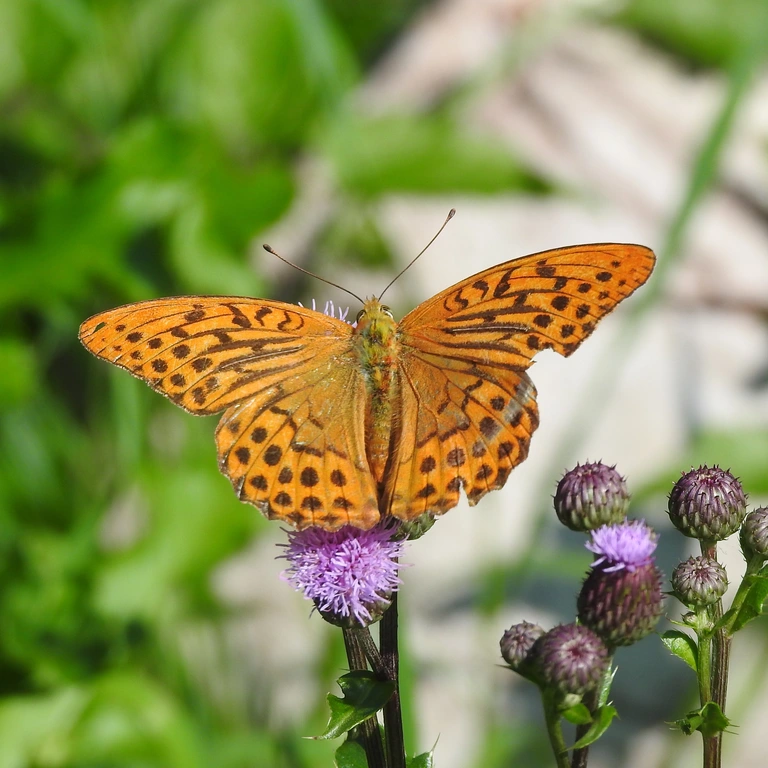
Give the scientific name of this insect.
Argynnis paphia
